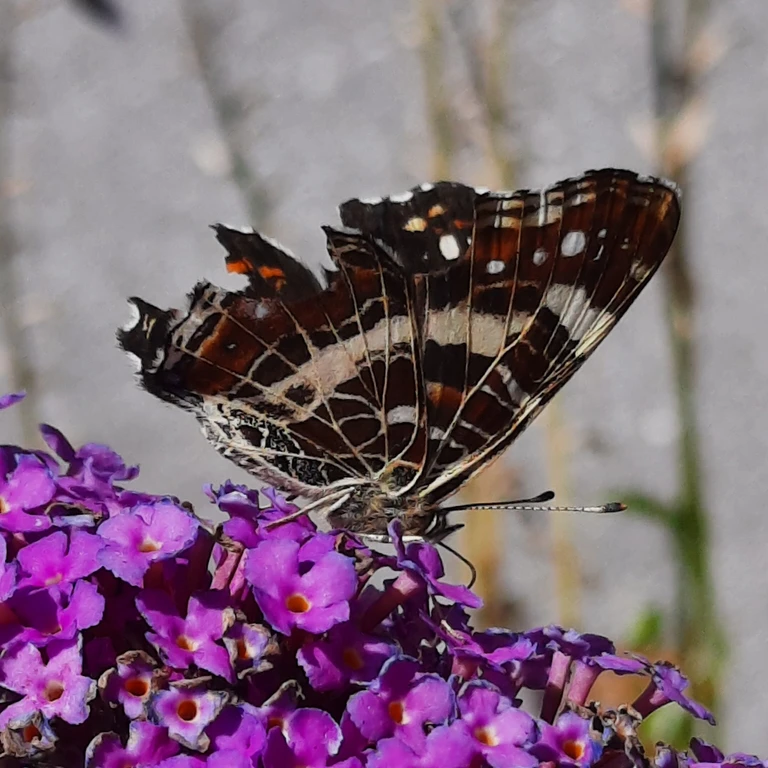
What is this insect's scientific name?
Araschnia levana
